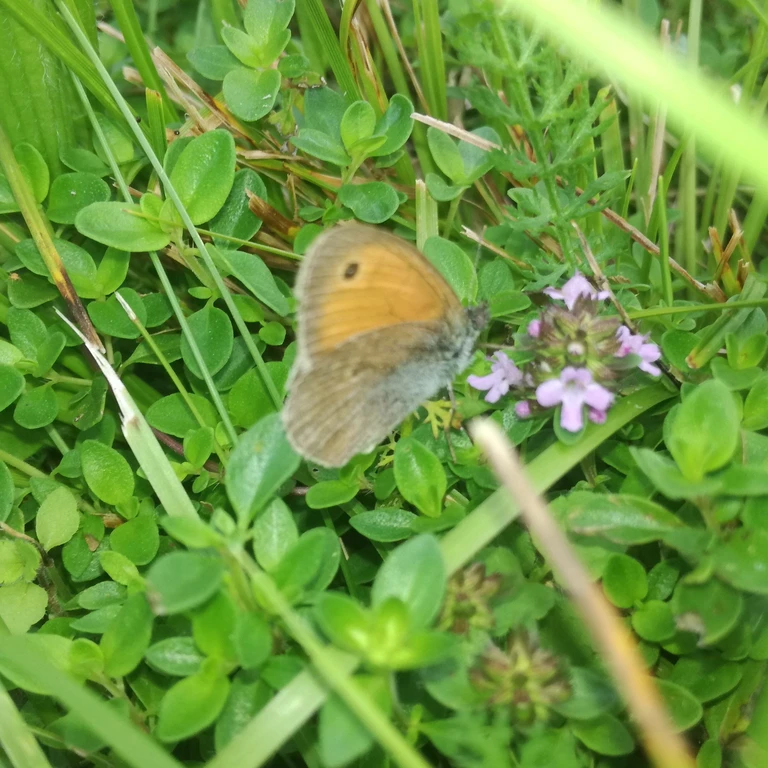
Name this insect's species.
Maniola jurtina
